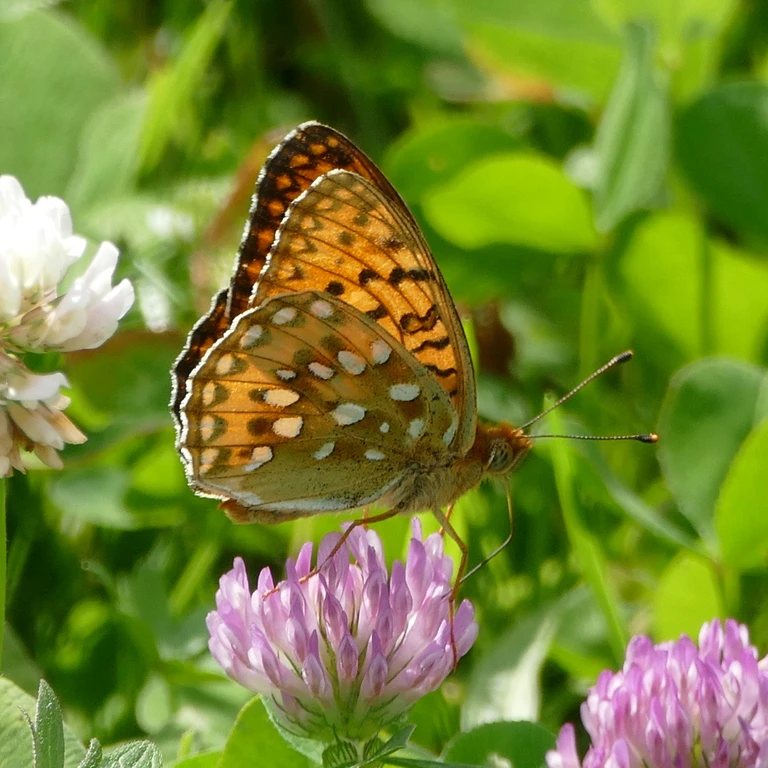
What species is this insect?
Speyeria aglaja
